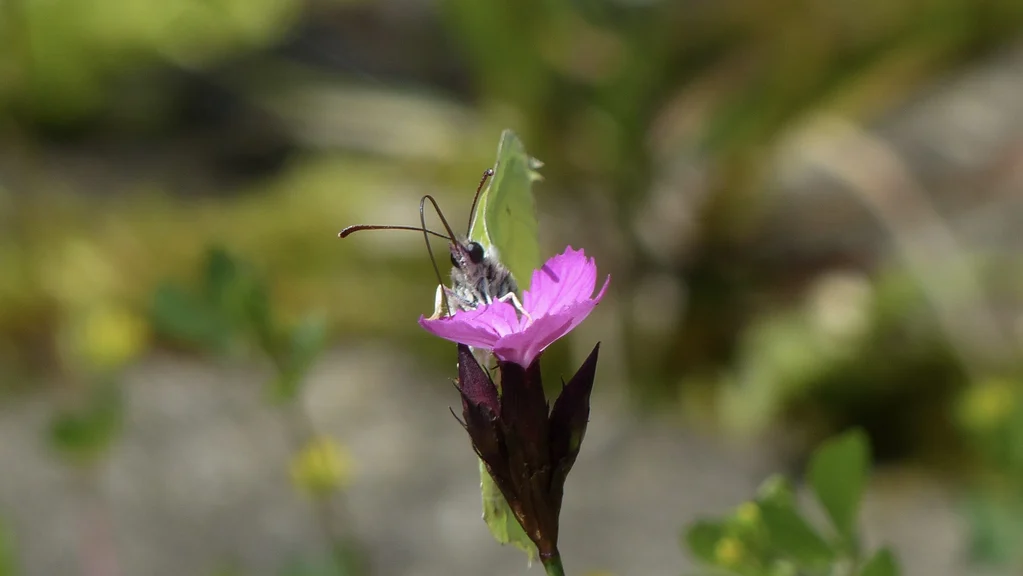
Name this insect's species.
Gonepteryx rhamni
